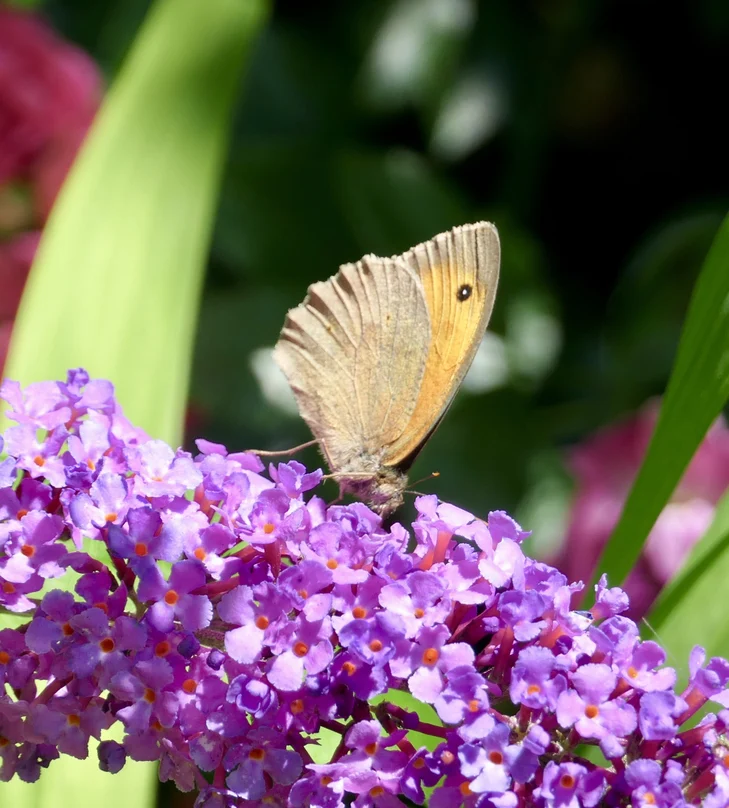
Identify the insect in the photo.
Maniola jurtina
